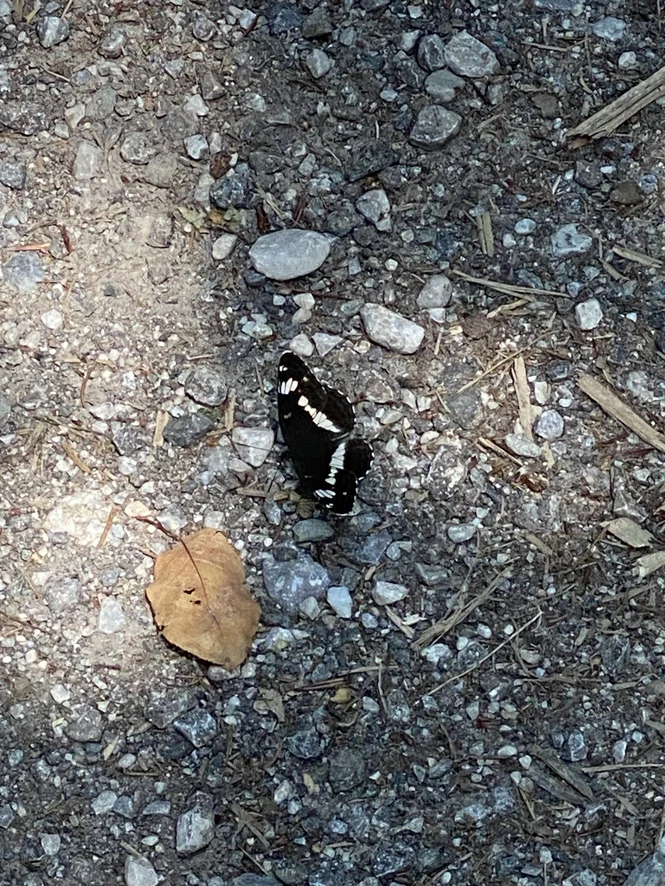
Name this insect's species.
Limenitis camilla (also Ladoga camilla)
